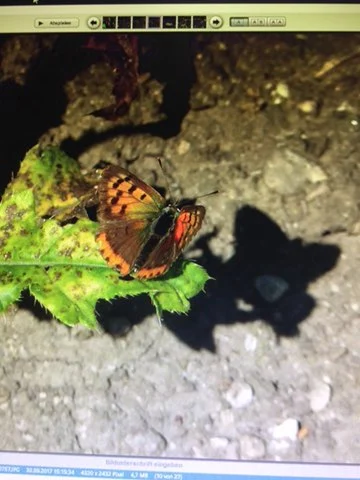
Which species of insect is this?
Lycaena phlaeas
